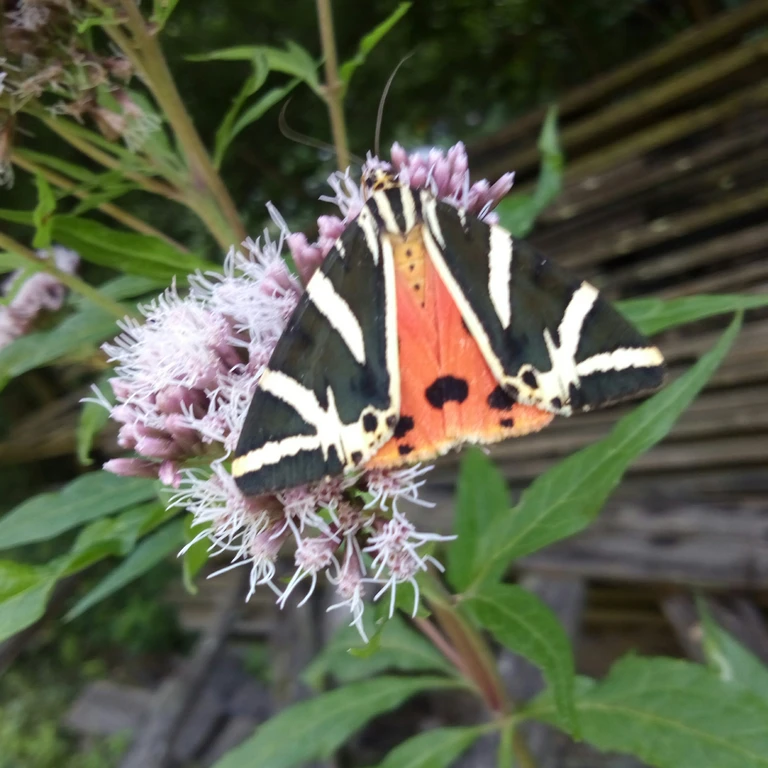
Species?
Euplagia quadripunctaria
